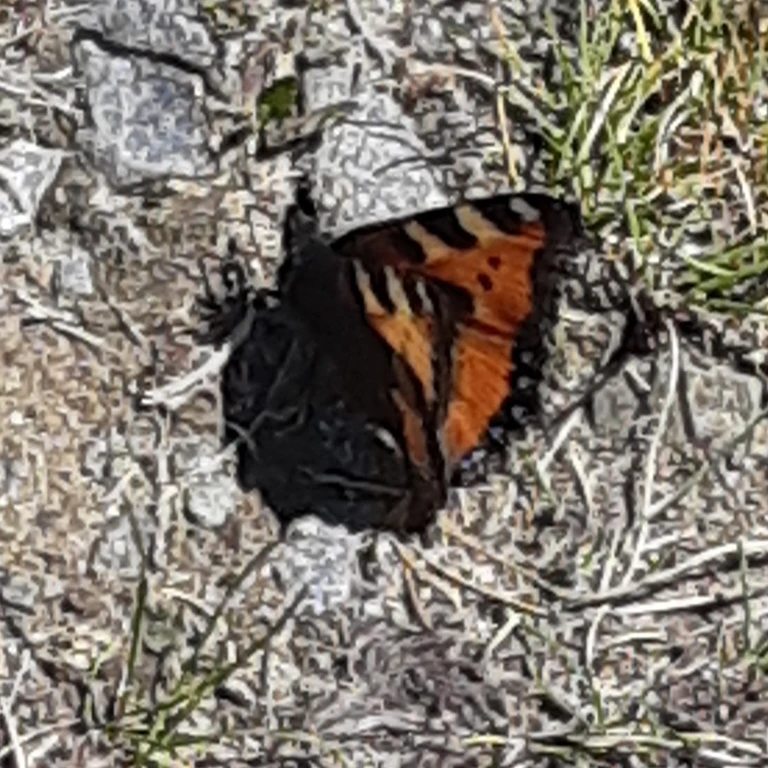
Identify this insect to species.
Aglais urticae
